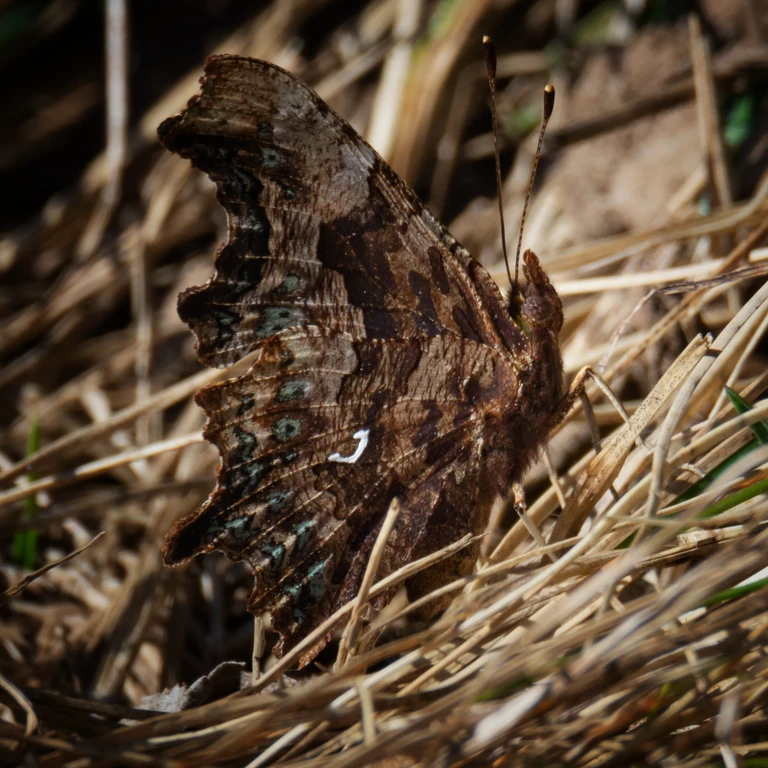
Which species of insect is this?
Polygonia c-album
